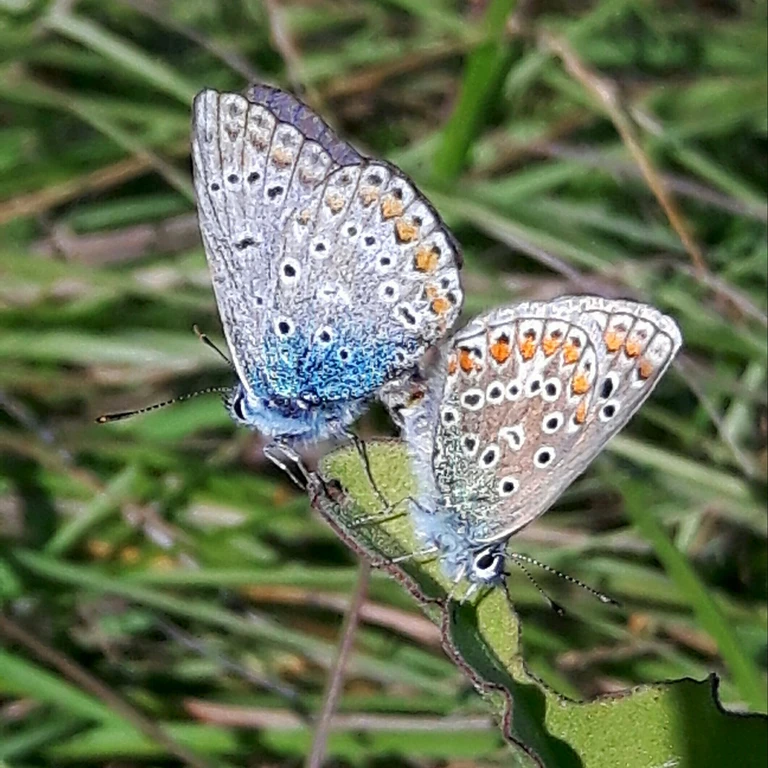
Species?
Polyommatus icarus
